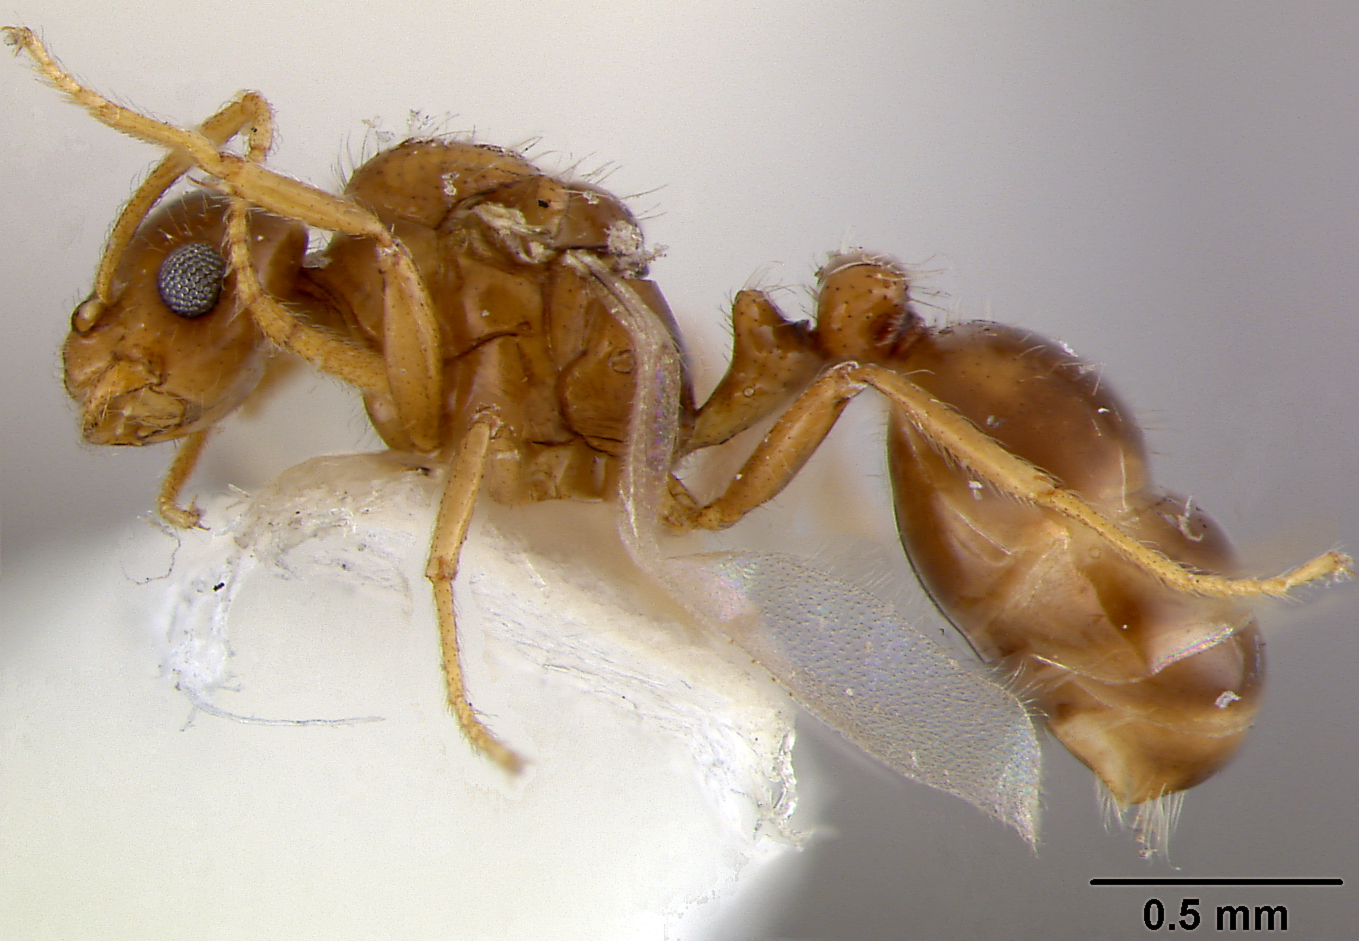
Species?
Paranamyrma solenopsidis
